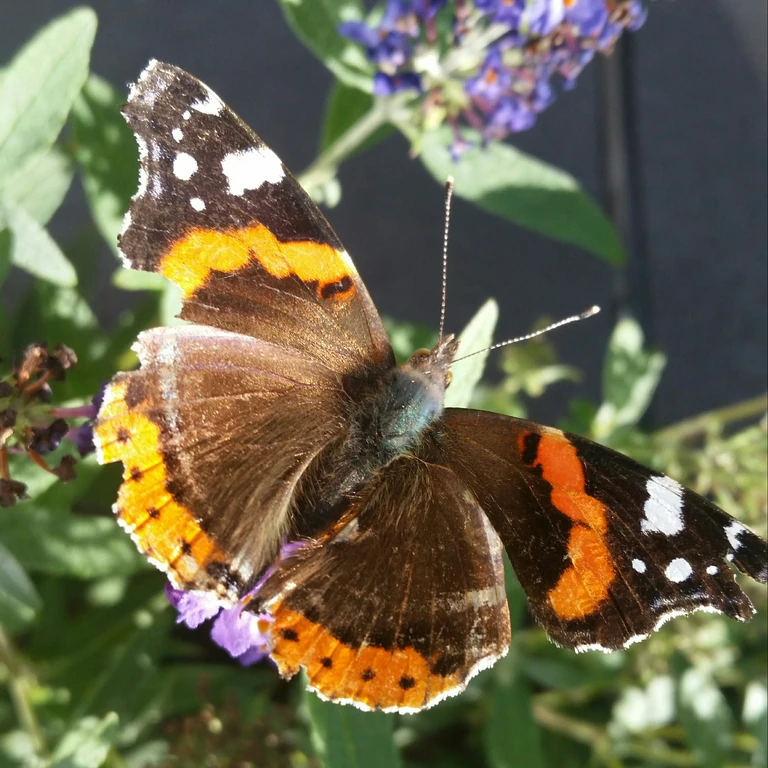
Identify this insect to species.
Vanessa atalanta
